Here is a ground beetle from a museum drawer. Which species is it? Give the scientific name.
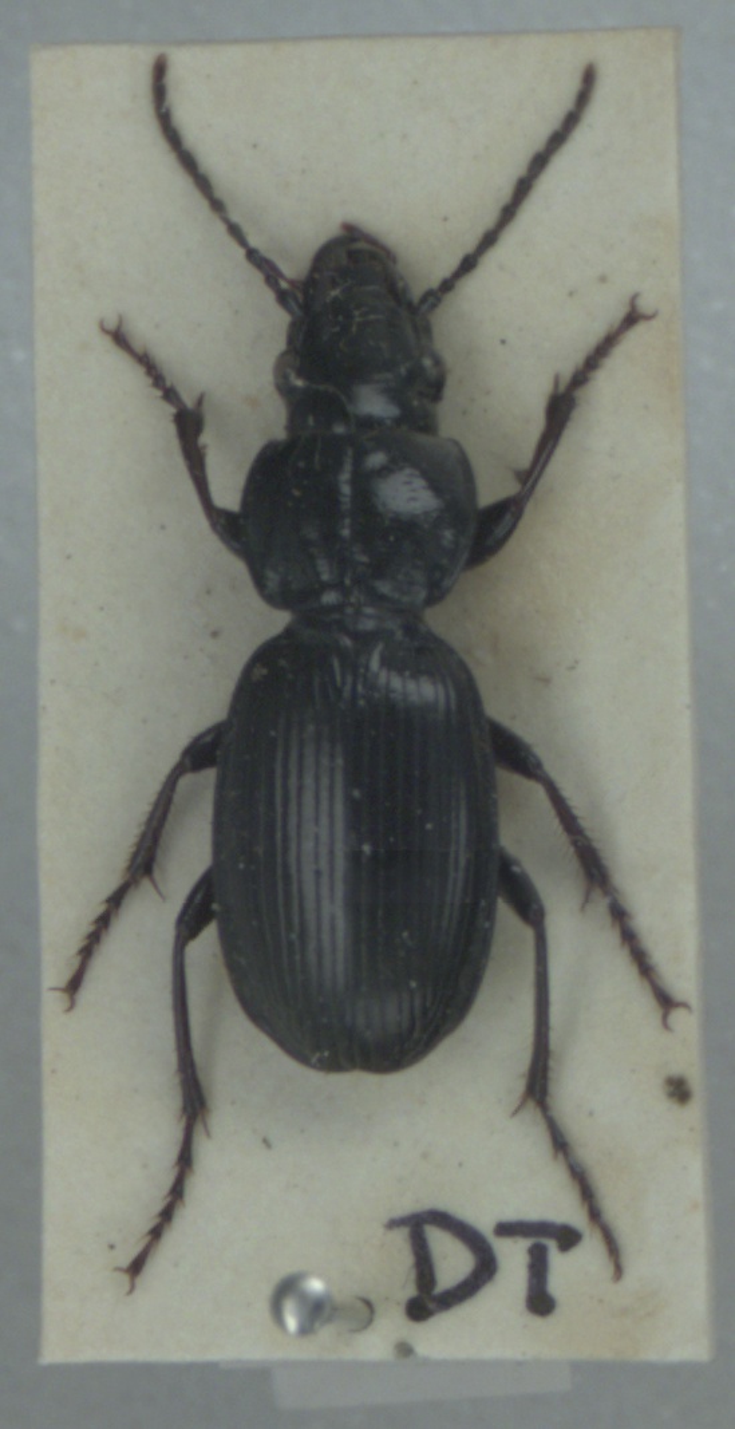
Pterostichus madidus
